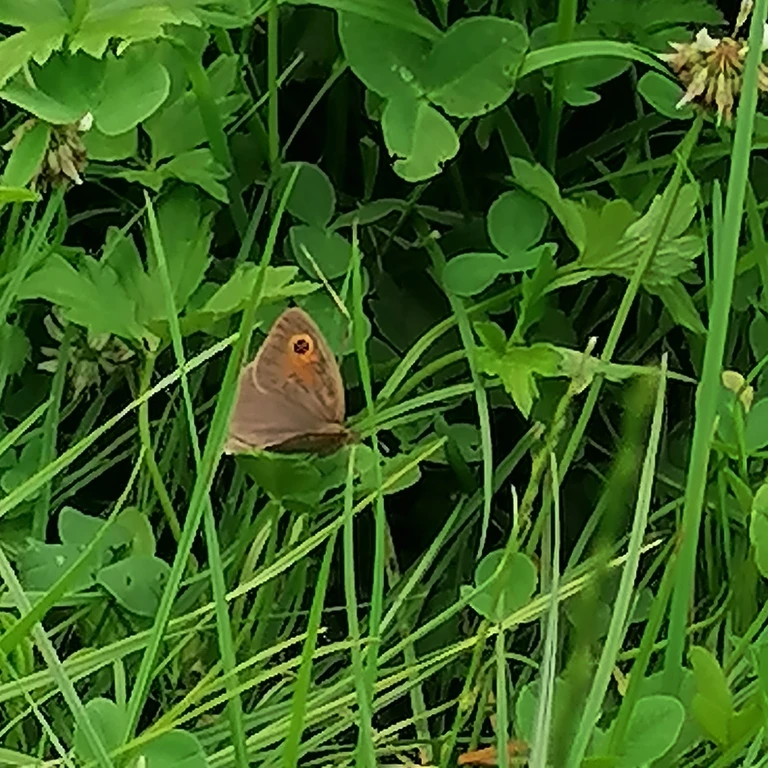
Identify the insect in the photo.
Maniola jurtina
